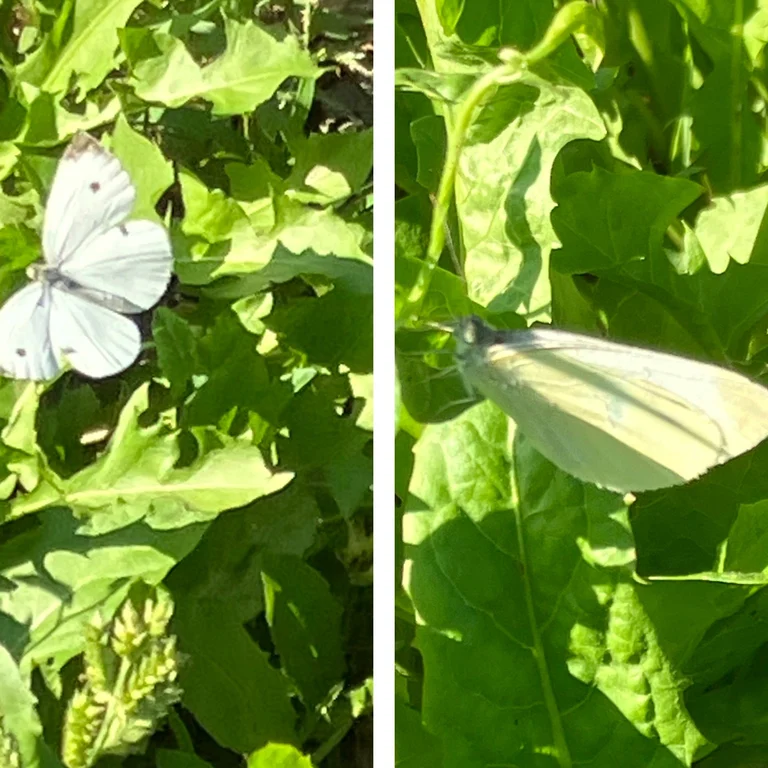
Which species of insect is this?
Pieris napi
